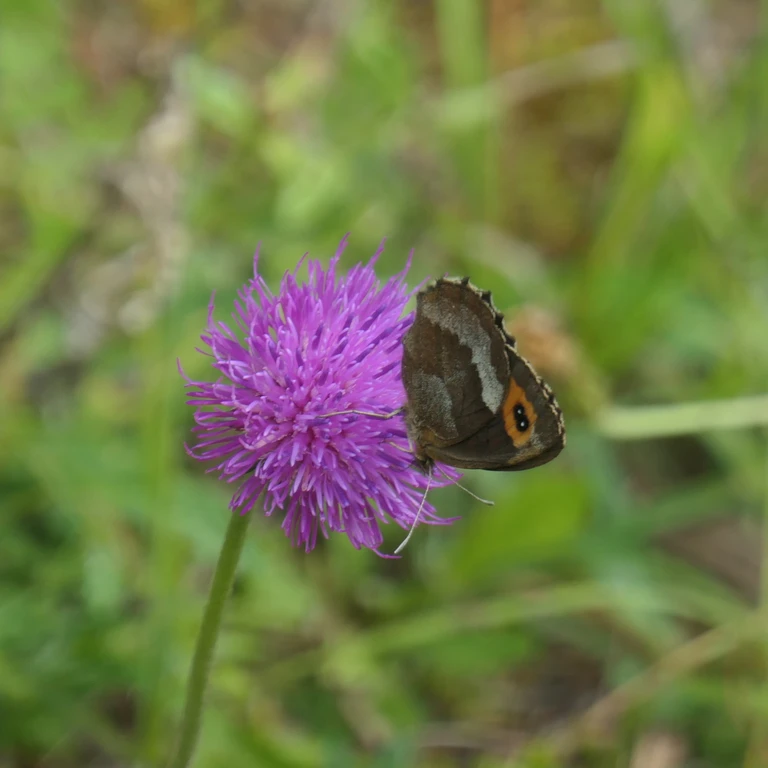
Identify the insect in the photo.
Erebia aethiops
